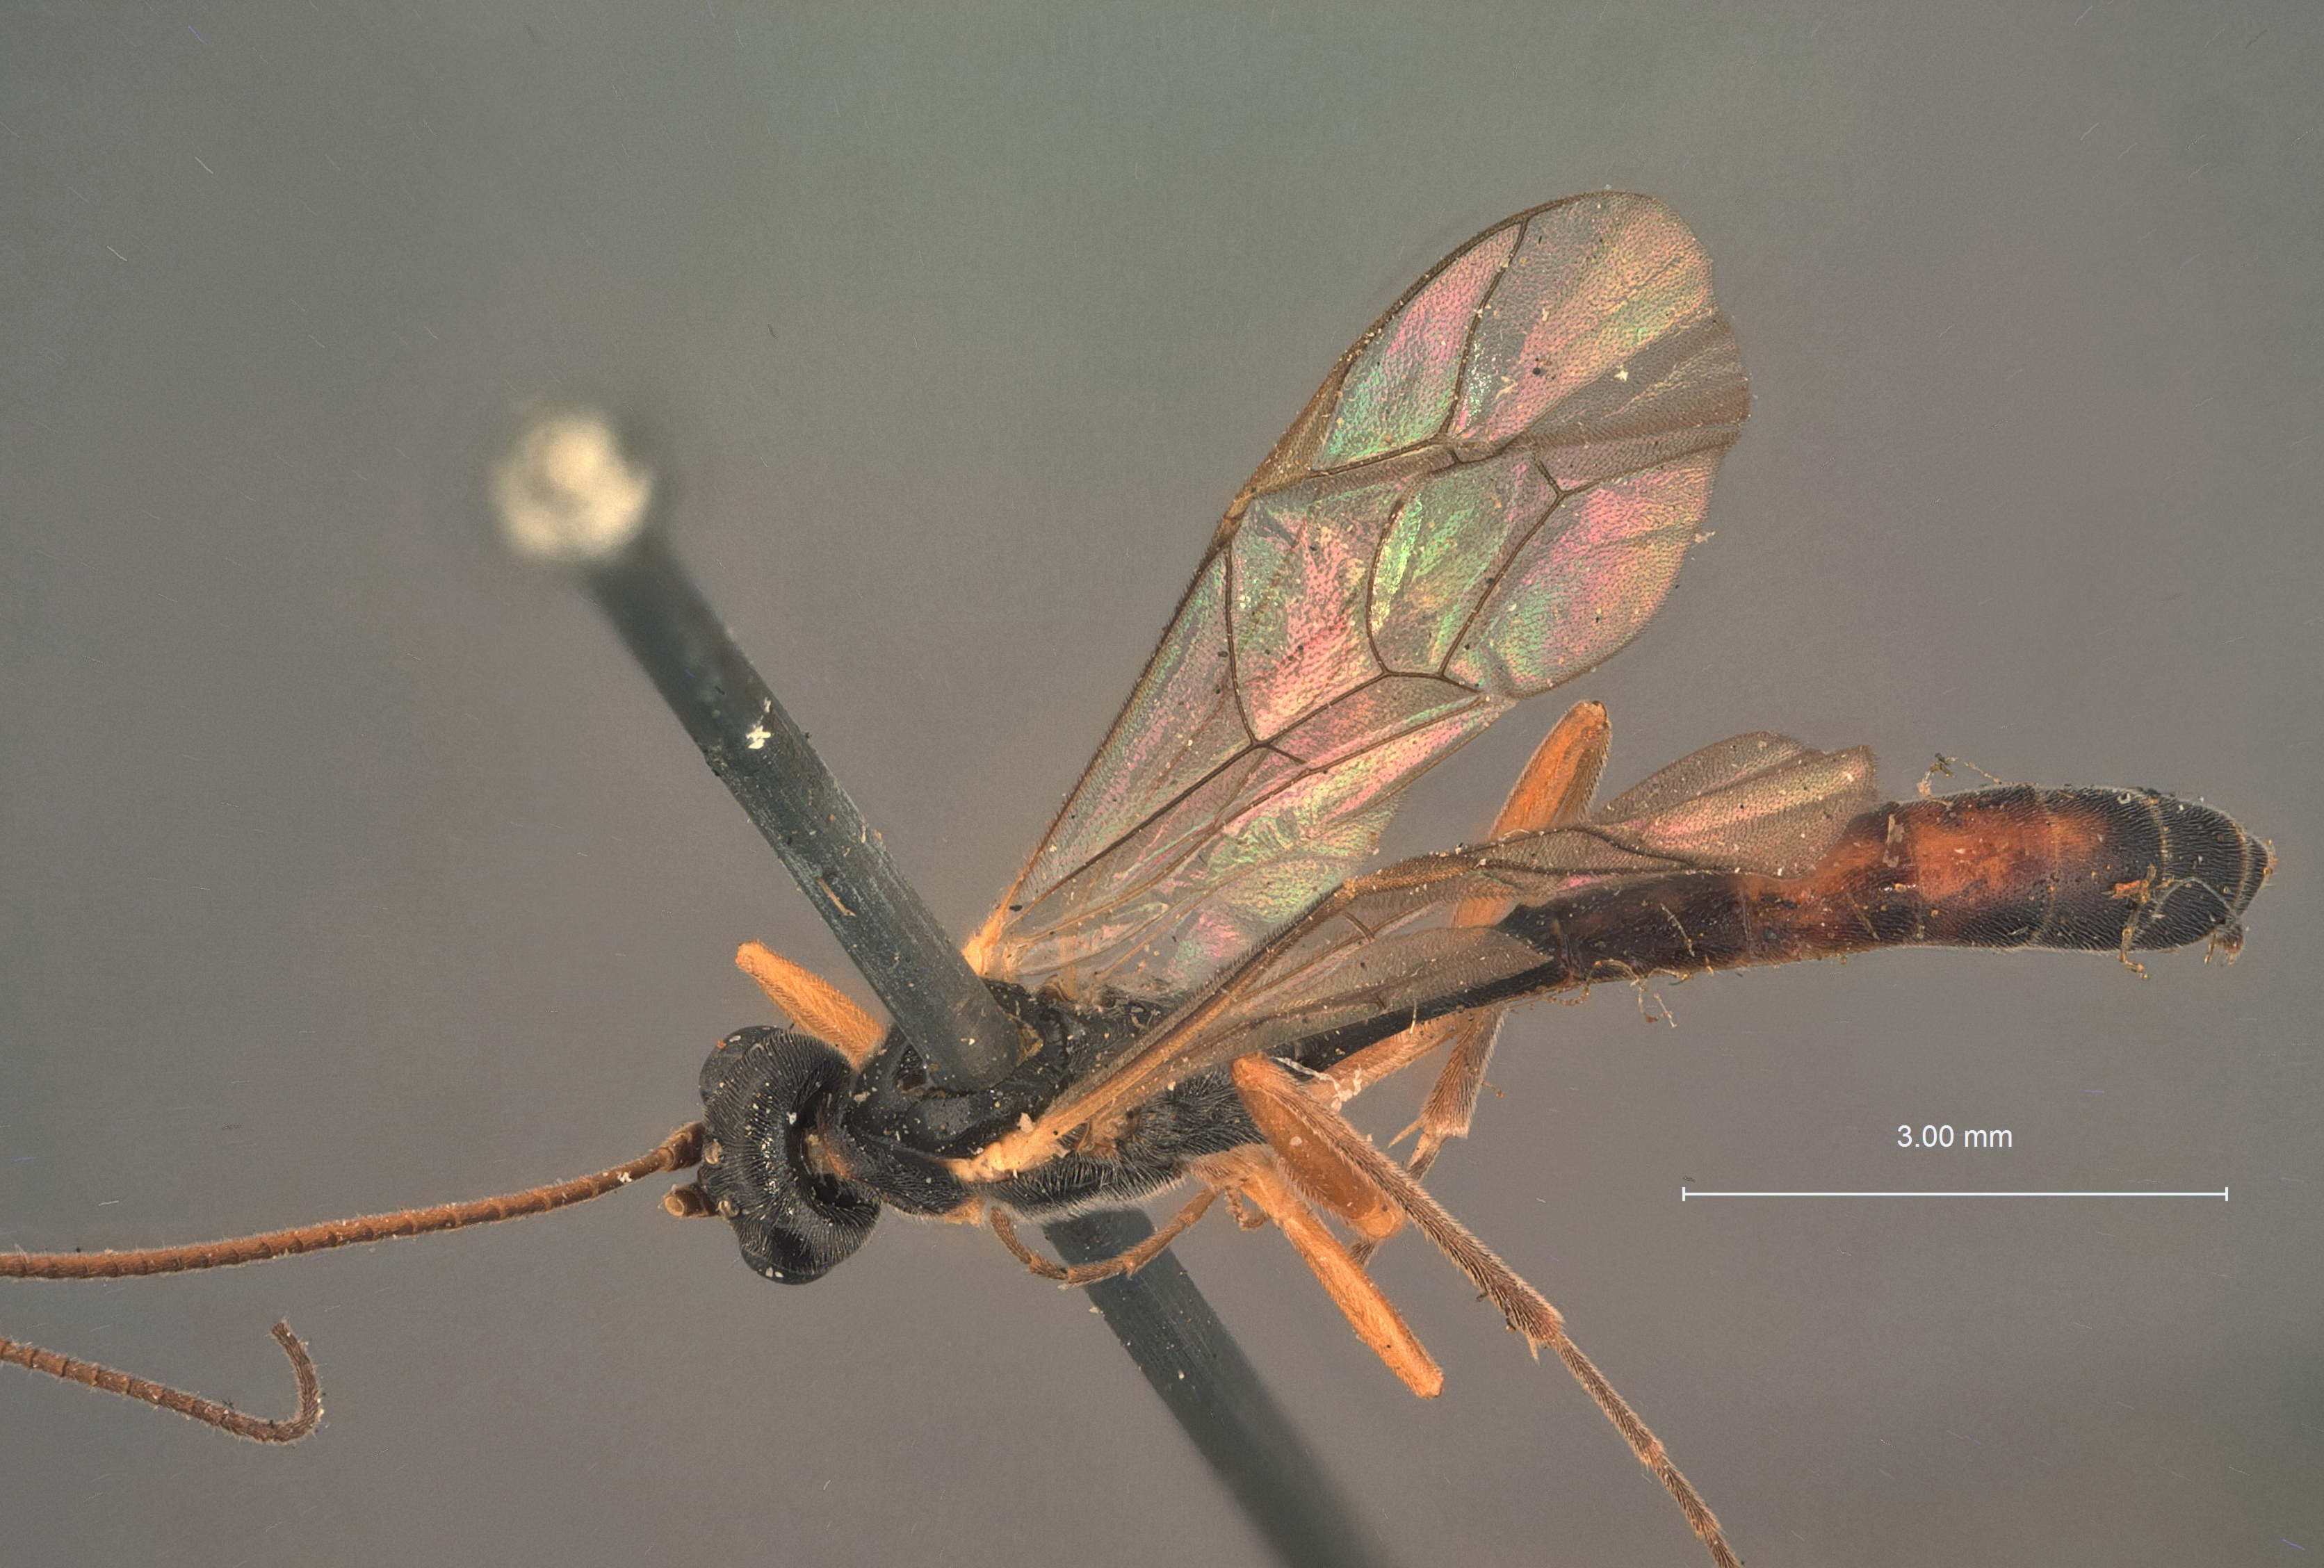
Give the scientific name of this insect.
Hypocryptus tibialis
